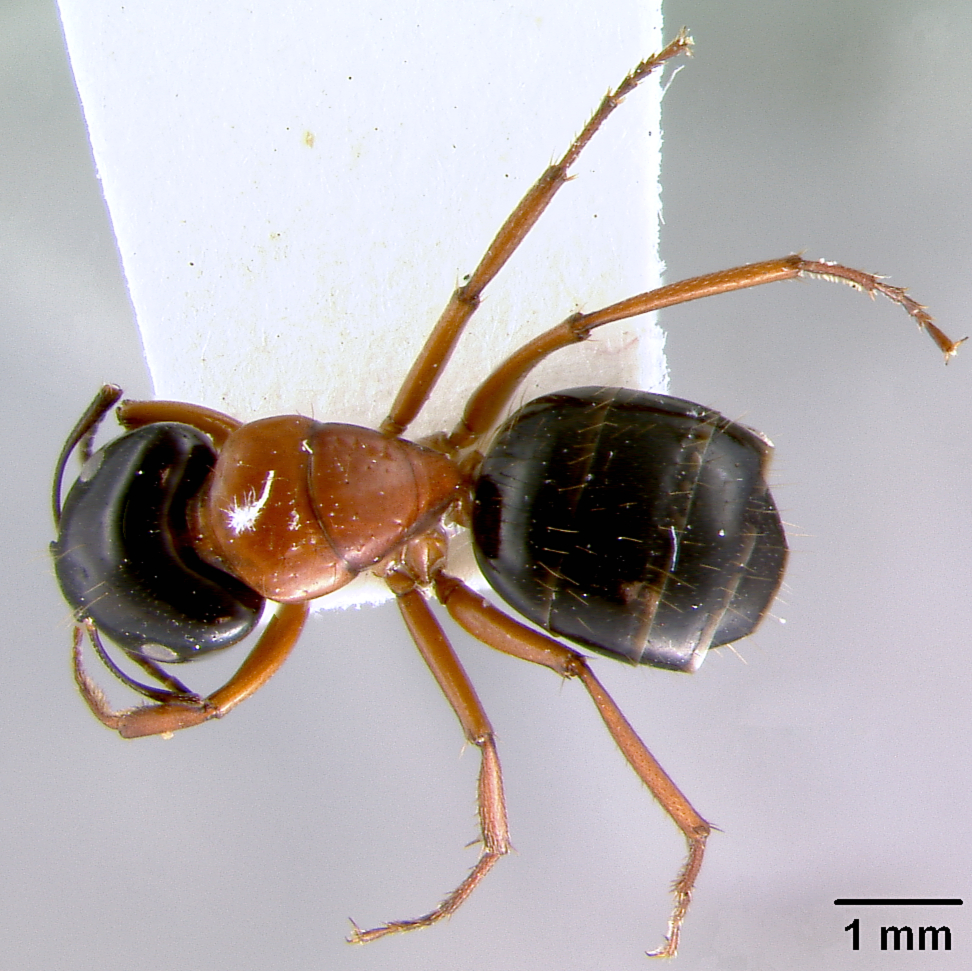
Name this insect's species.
Camponotus armstrongi
